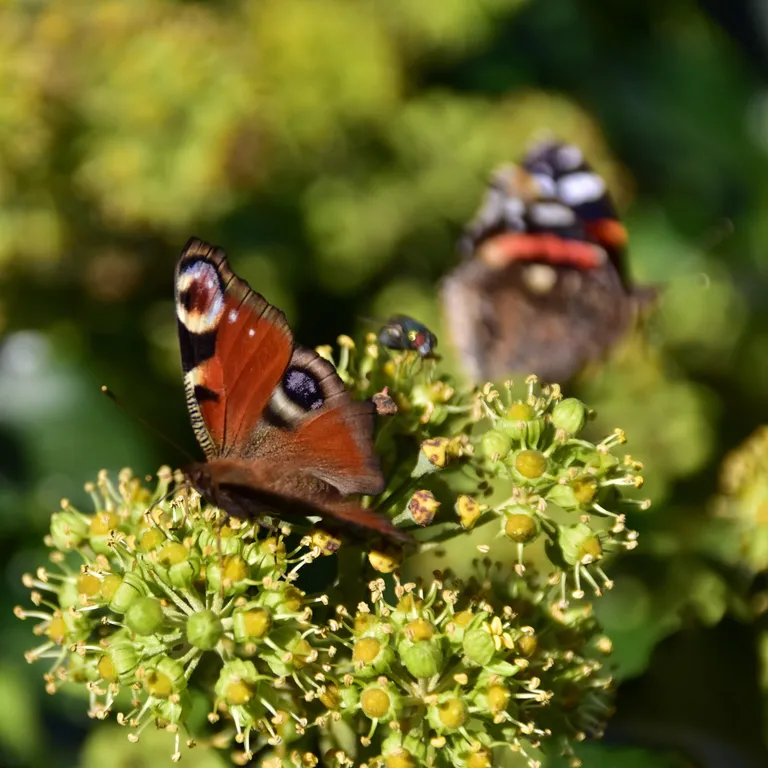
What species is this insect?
Aglais io
